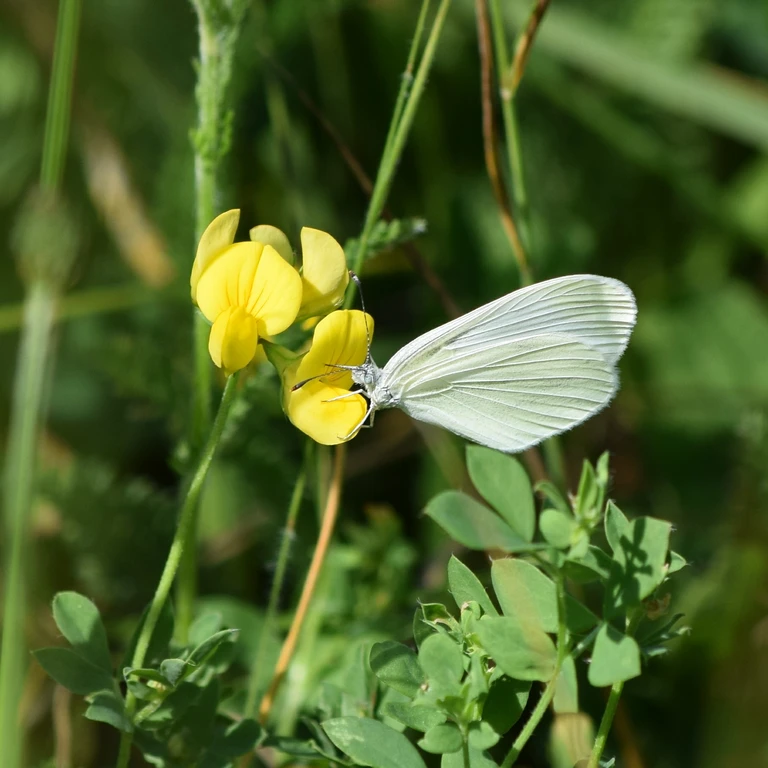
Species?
Leptidea sinapis/juvernica
